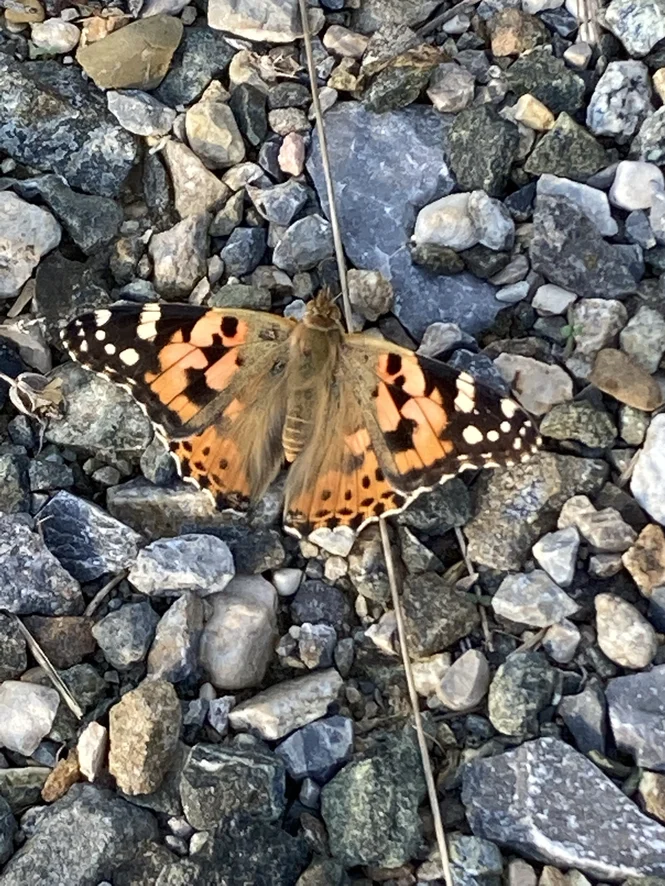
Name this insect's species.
Vanessa cardui
